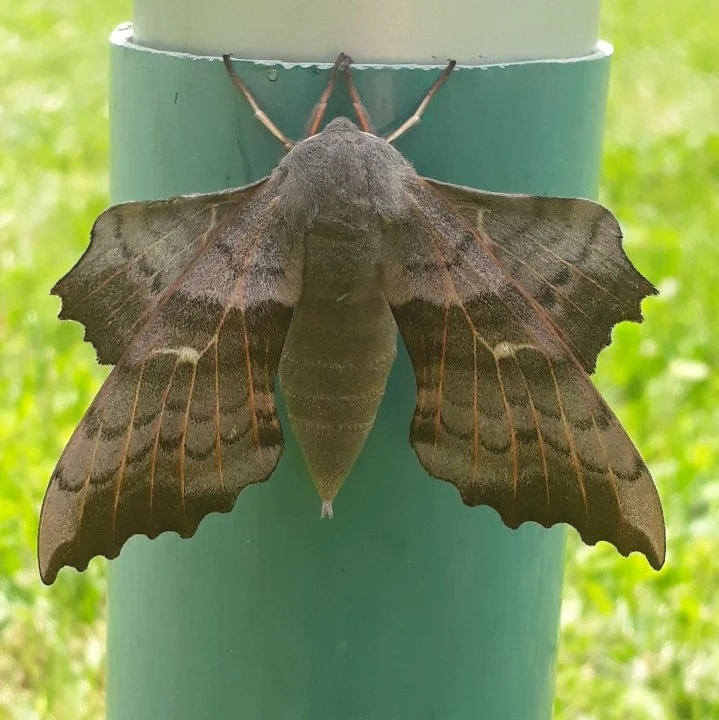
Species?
Laothoe populi
